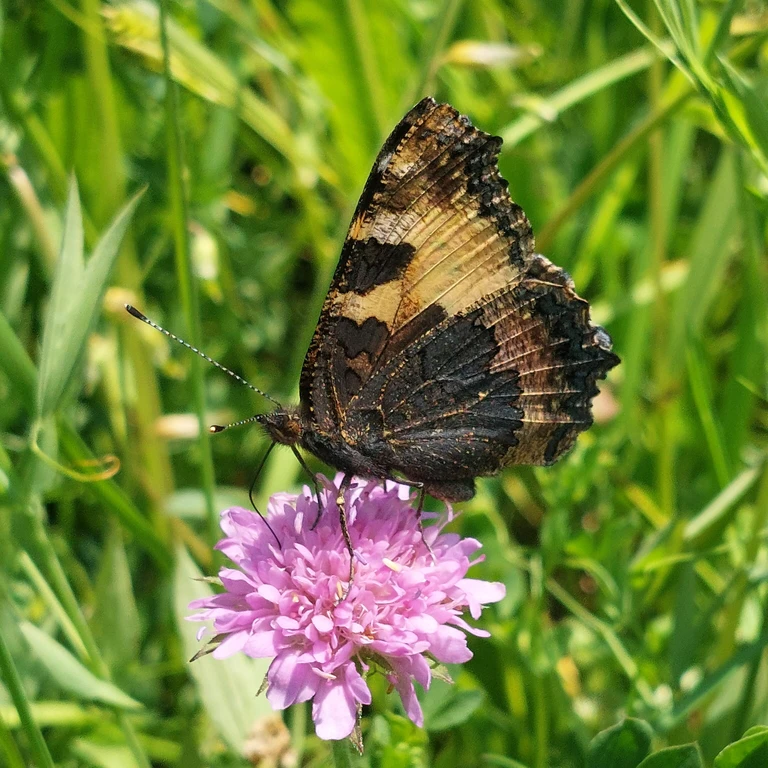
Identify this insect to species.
Aglais urticae
